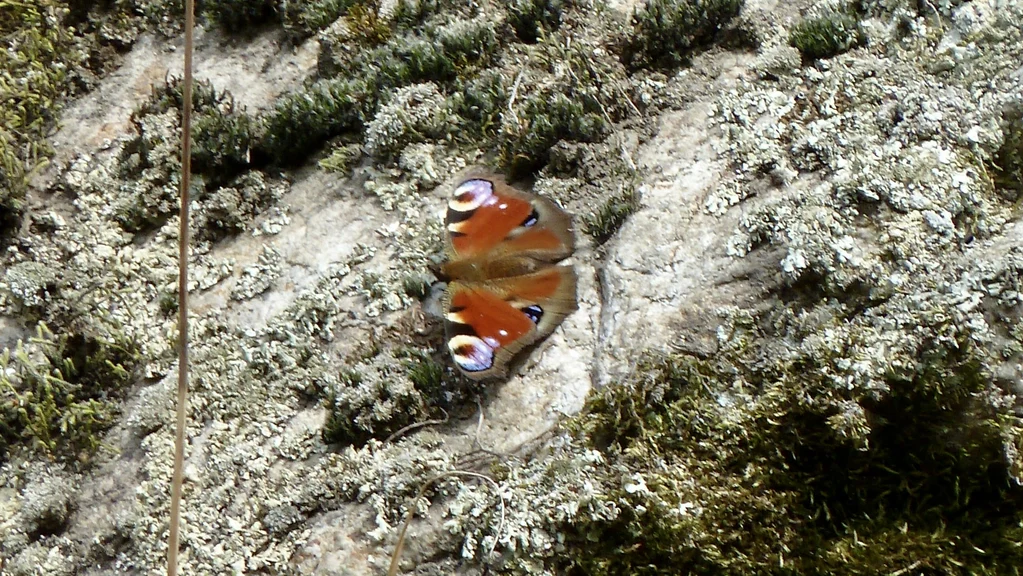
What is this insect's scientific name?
Aglais io
